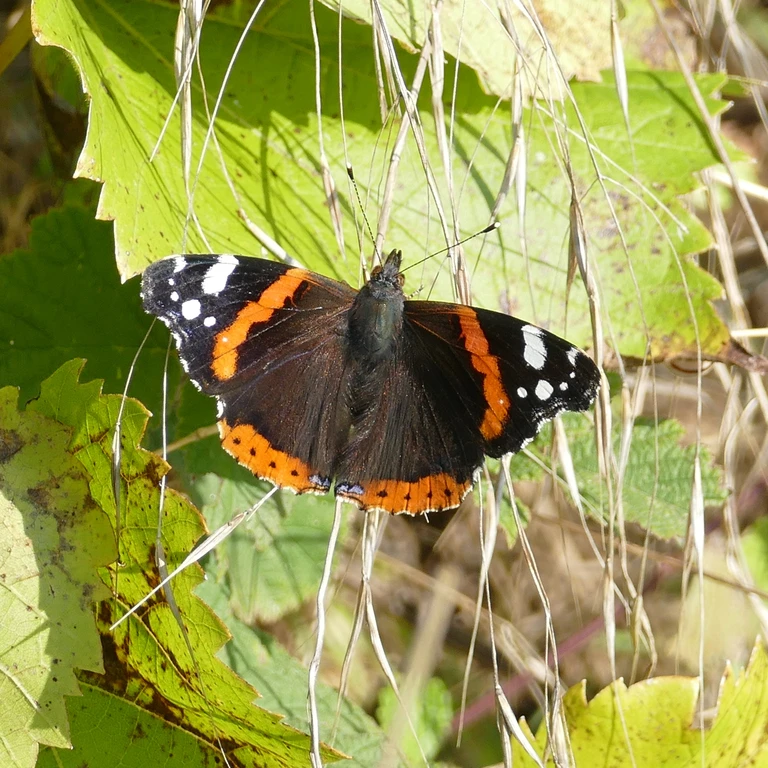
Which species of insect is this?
Vanessa atalanta
